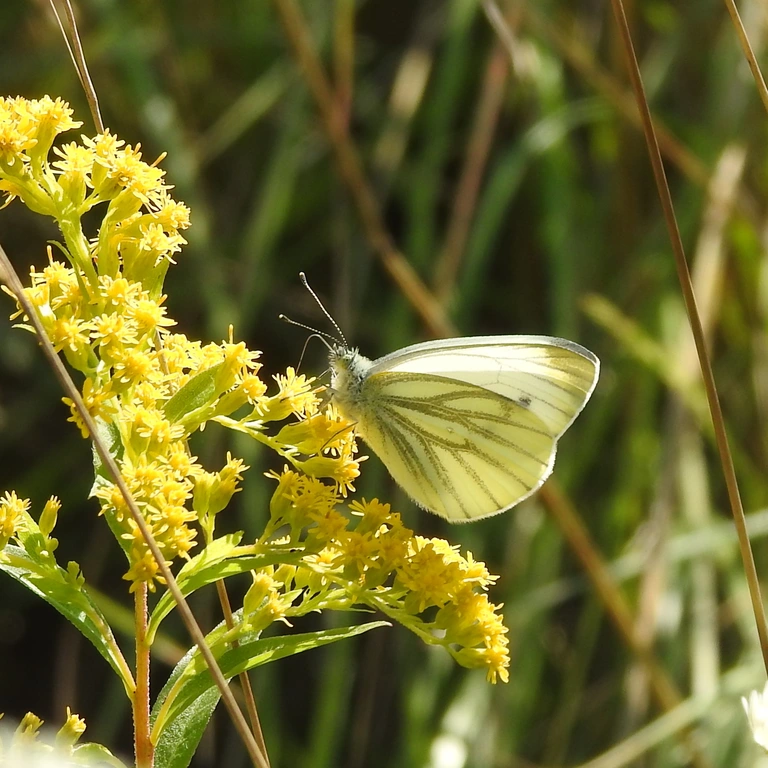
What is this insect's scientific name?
Pieris napi
